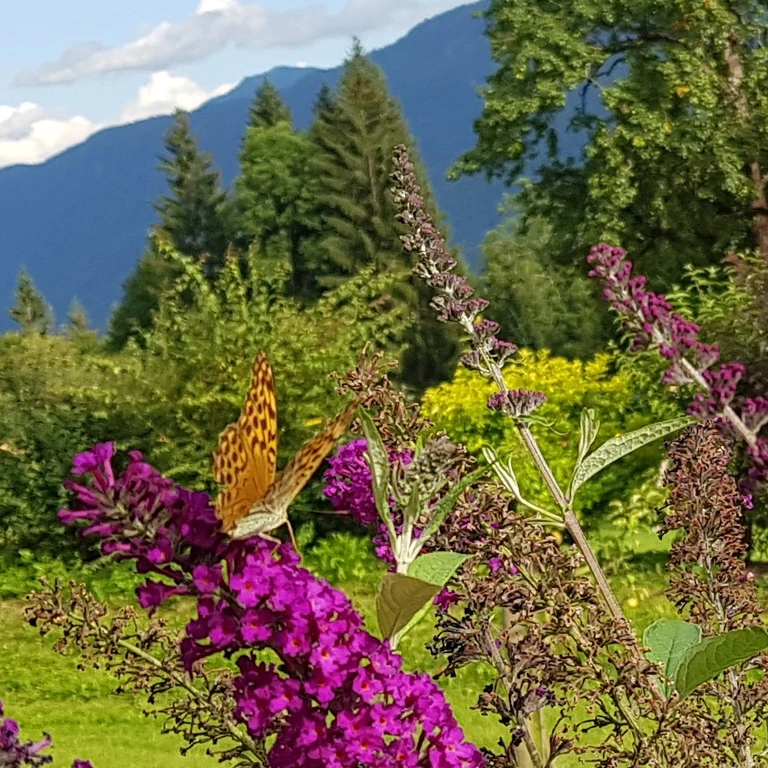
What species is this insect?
Argynnis paphia
